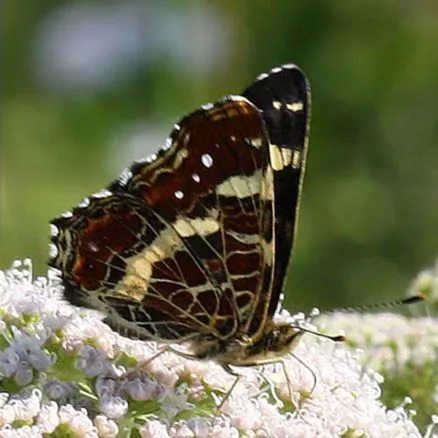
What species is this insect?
Araschnia levana
